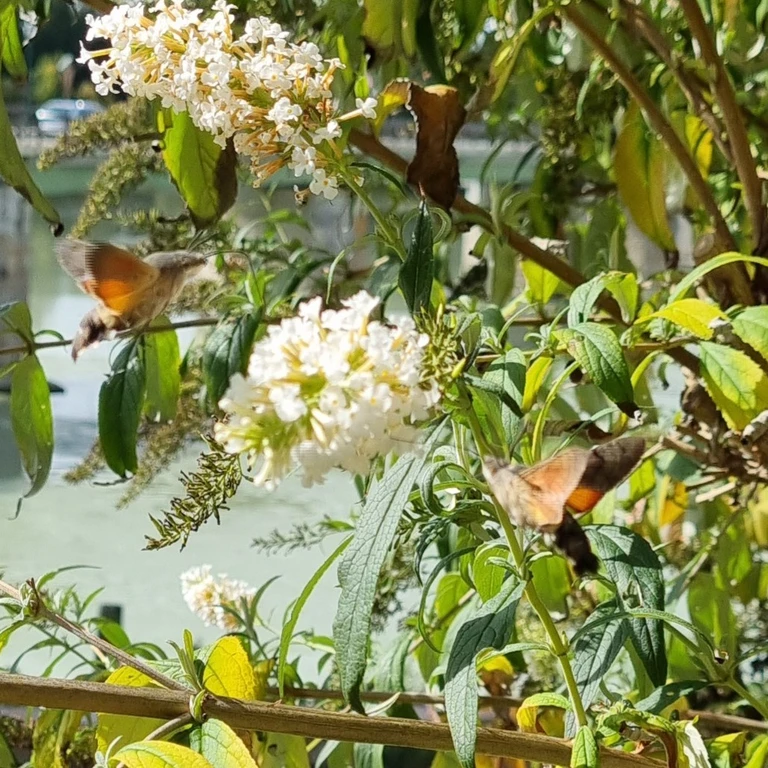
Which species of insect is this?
Macroglossum stellatarum
